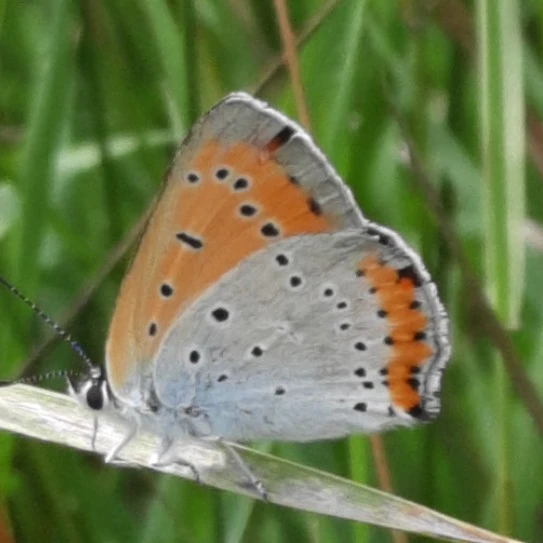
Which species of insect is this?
Lycaena dispar
